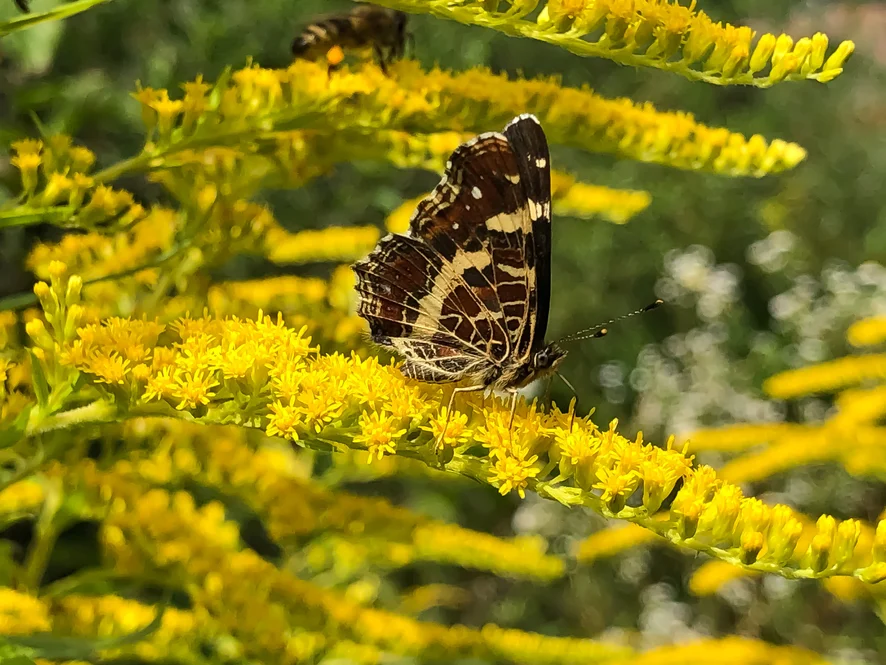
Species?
Araschnia levana
